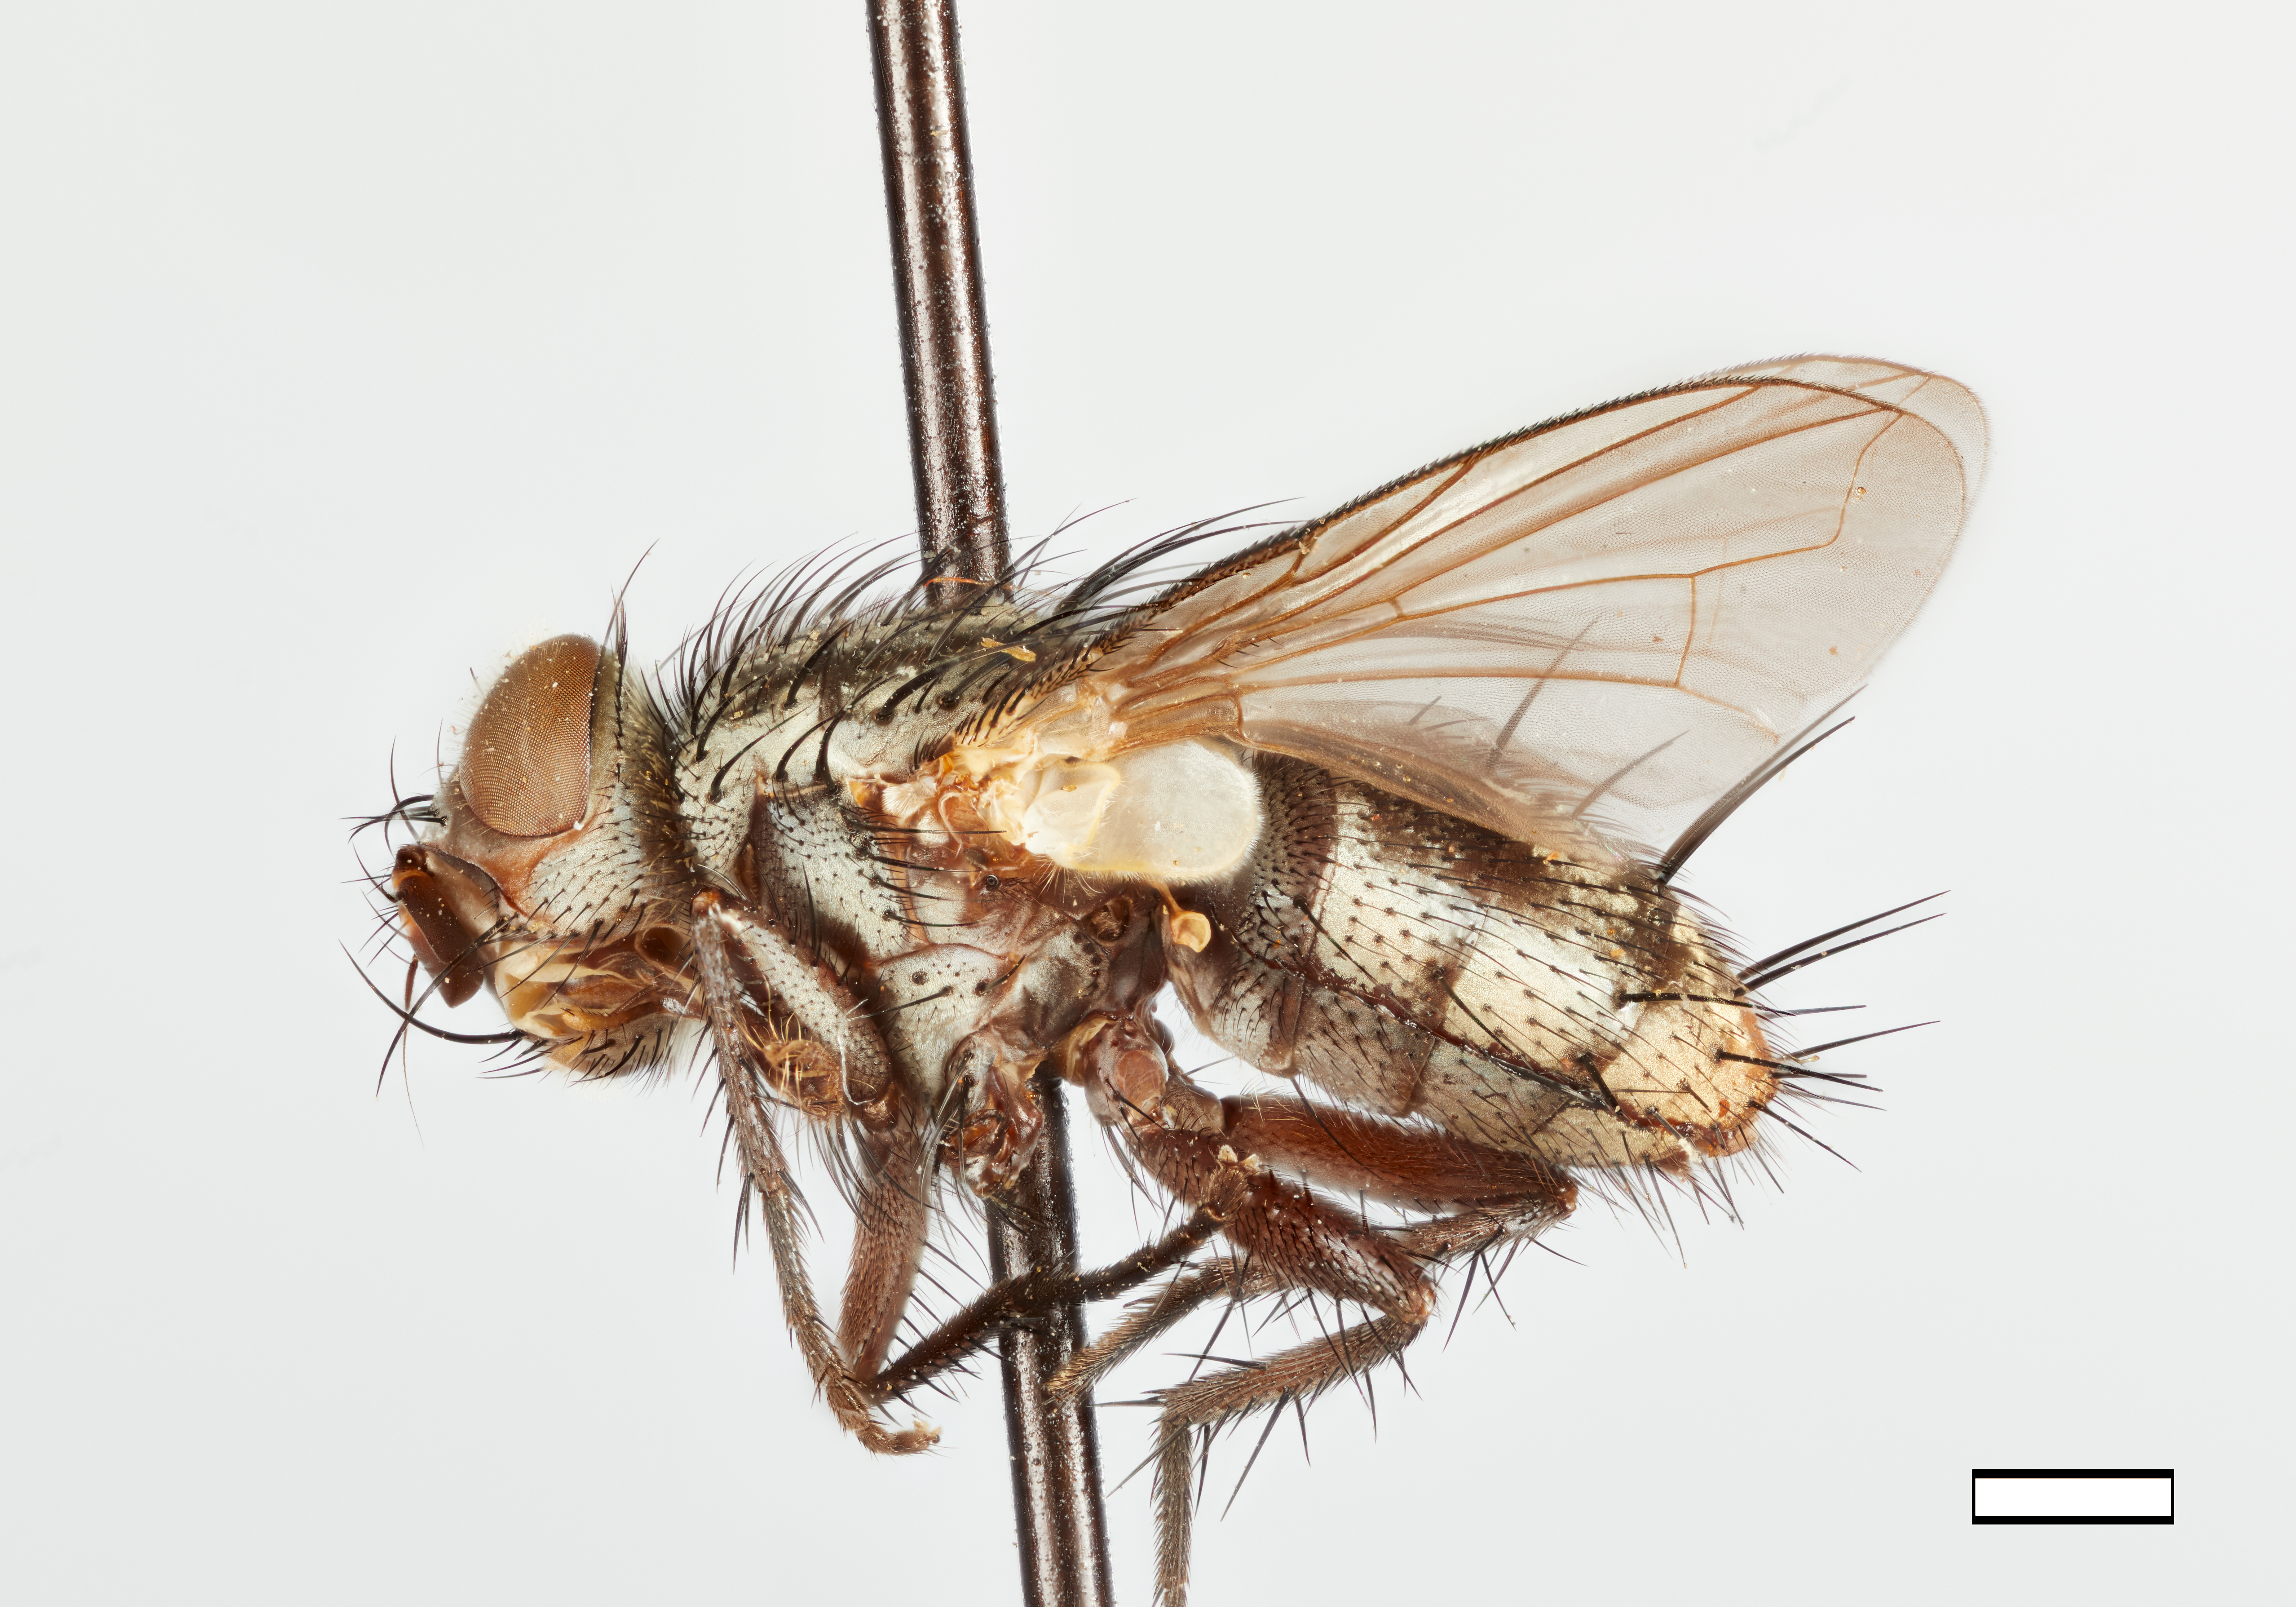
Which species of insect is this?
Exoristopsis setifera
